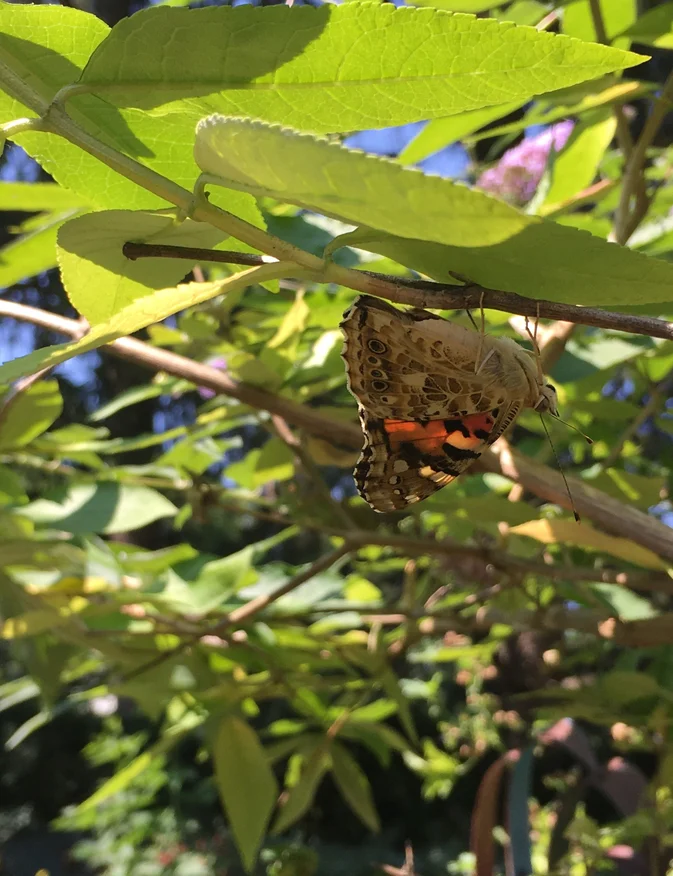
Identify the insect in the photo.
Vanessa cardui
